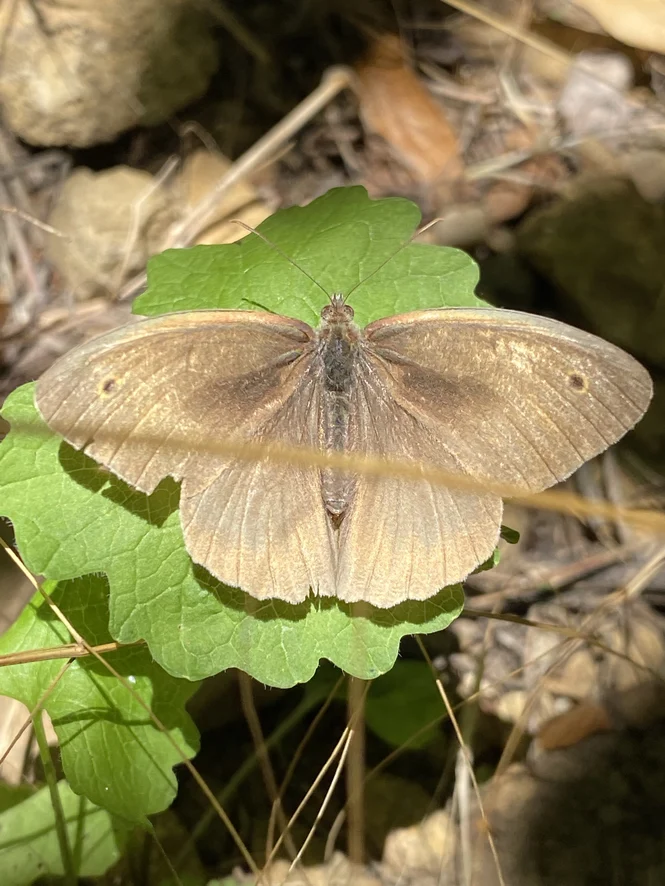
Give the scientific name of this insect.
Maniola jurtina
